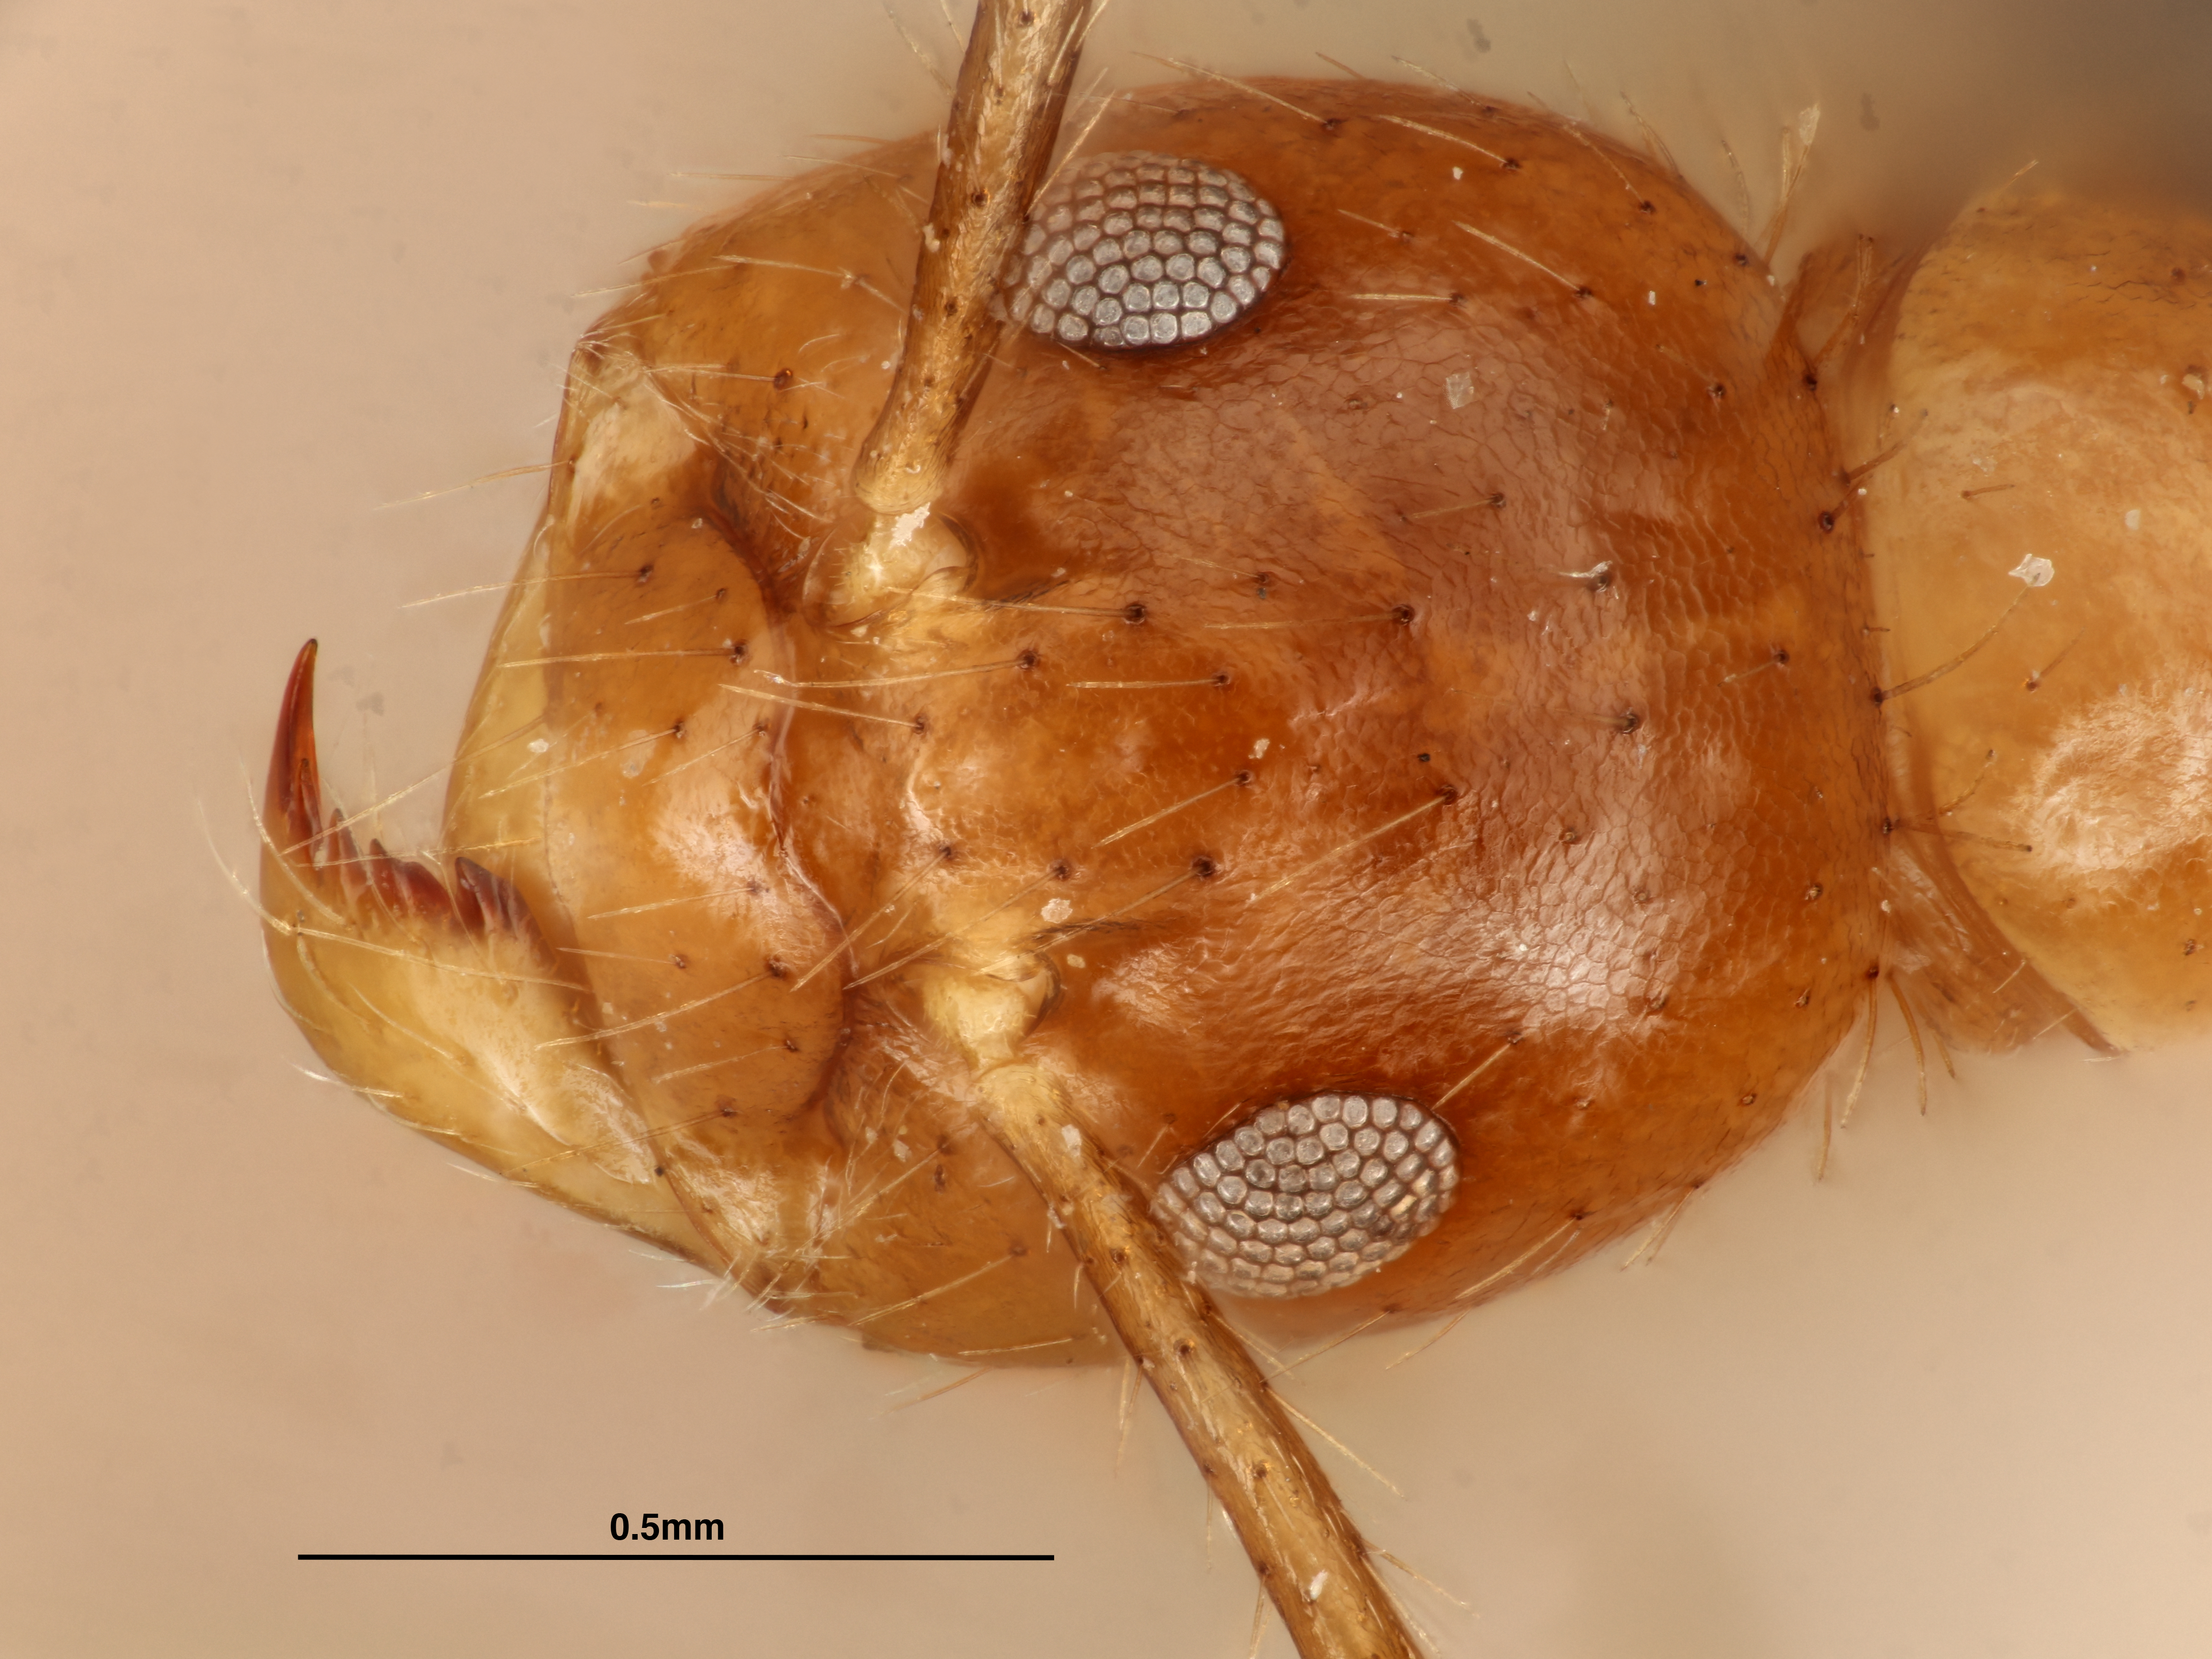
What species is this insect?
Euprenolepis maschwitzi
